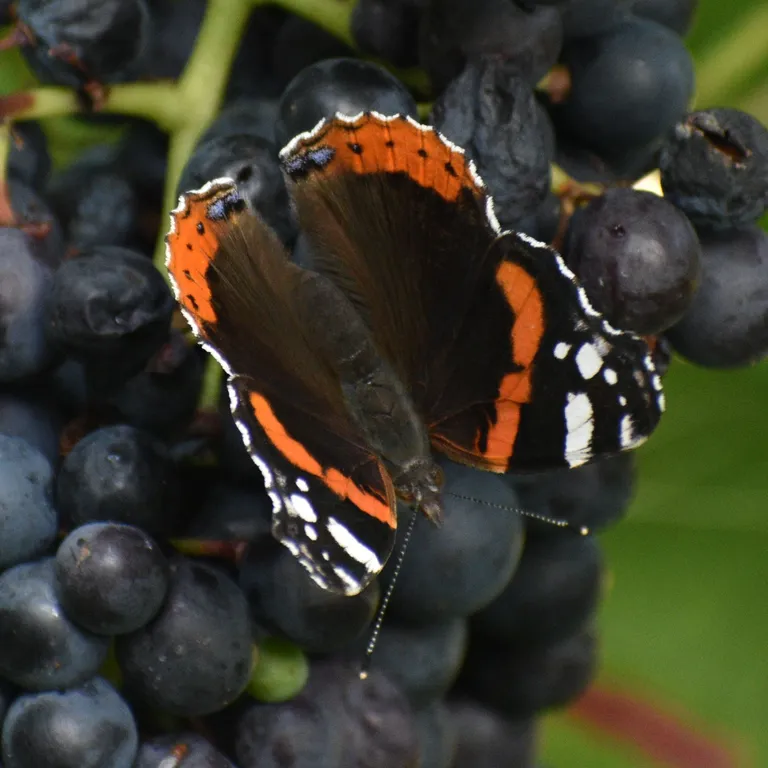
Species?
Vanessa atalanta
